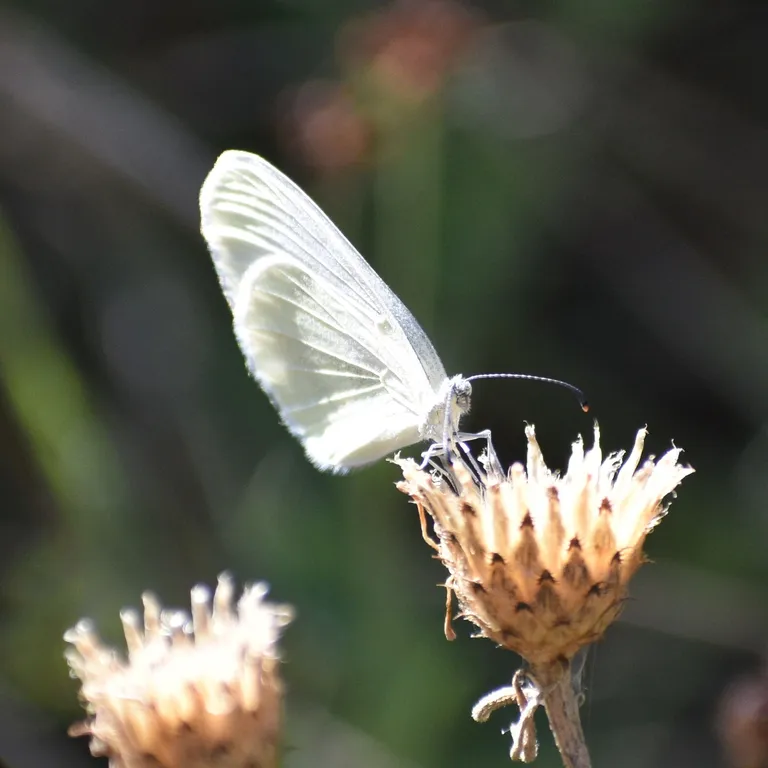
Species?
Leptidea sinapis/juvernica
